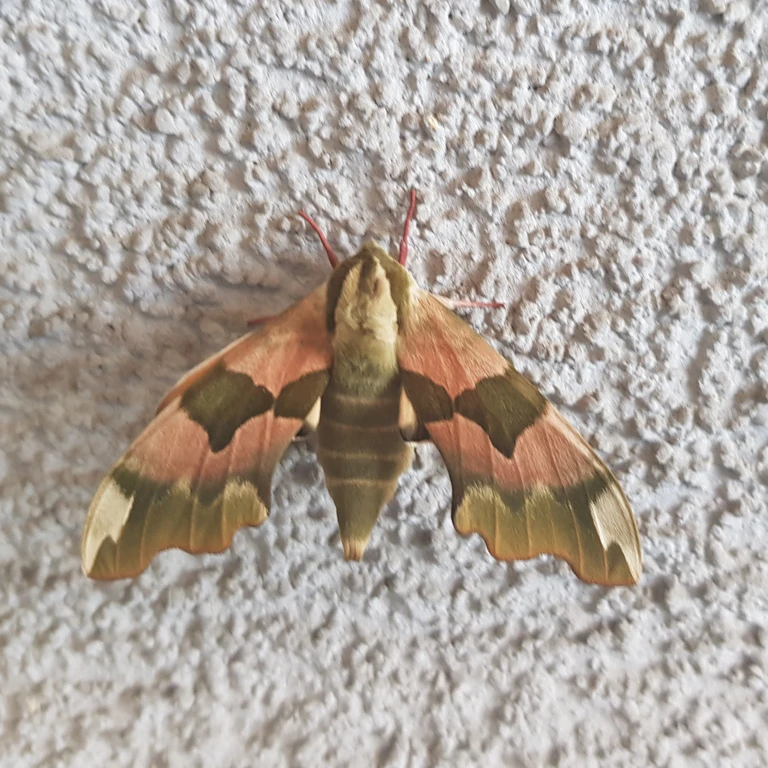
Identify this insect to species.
Mimas tiliae
